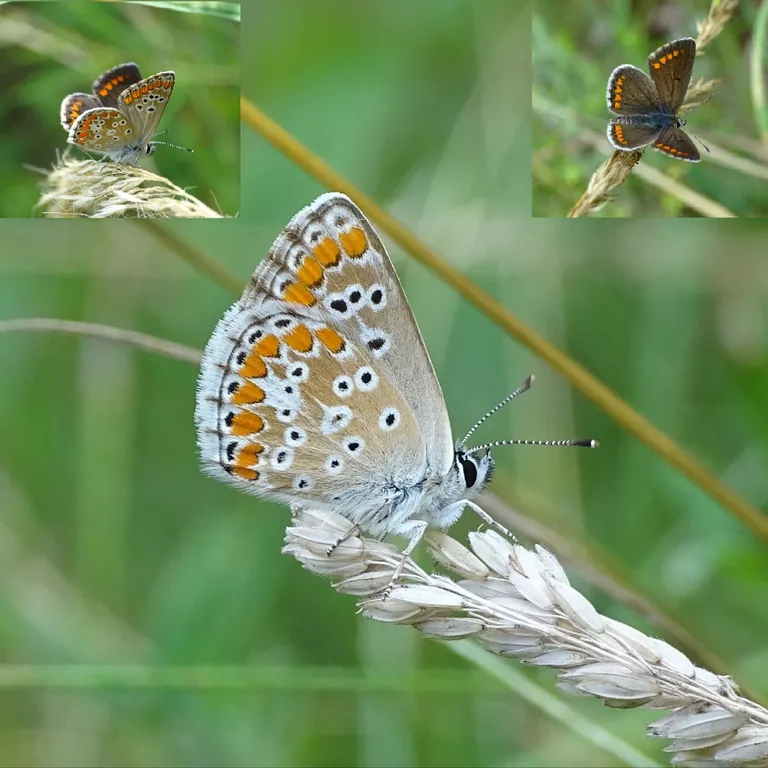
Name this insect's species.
Aricia agestis/artaxerxes
